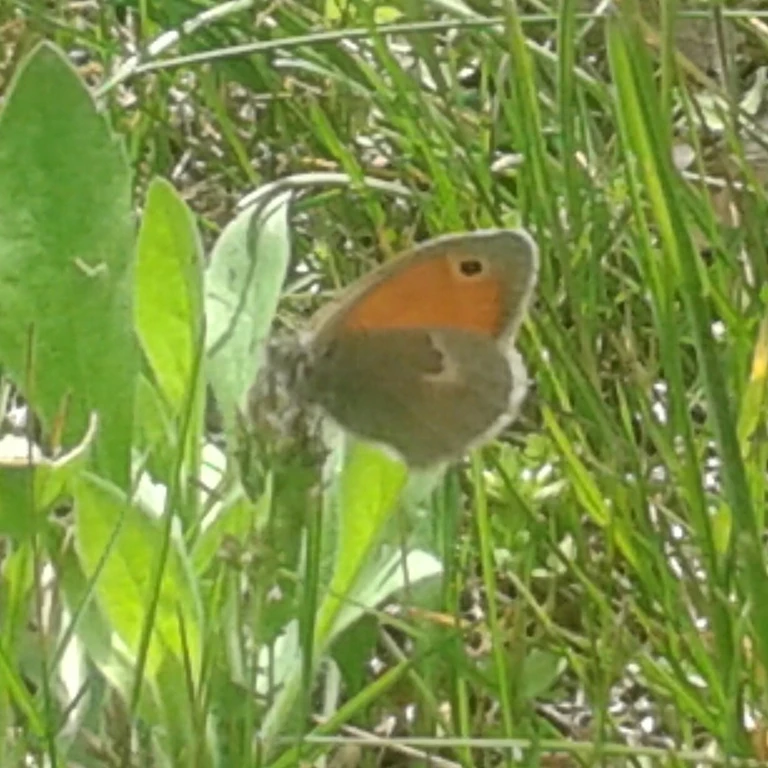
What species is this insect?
Coenonympha pamphilus
